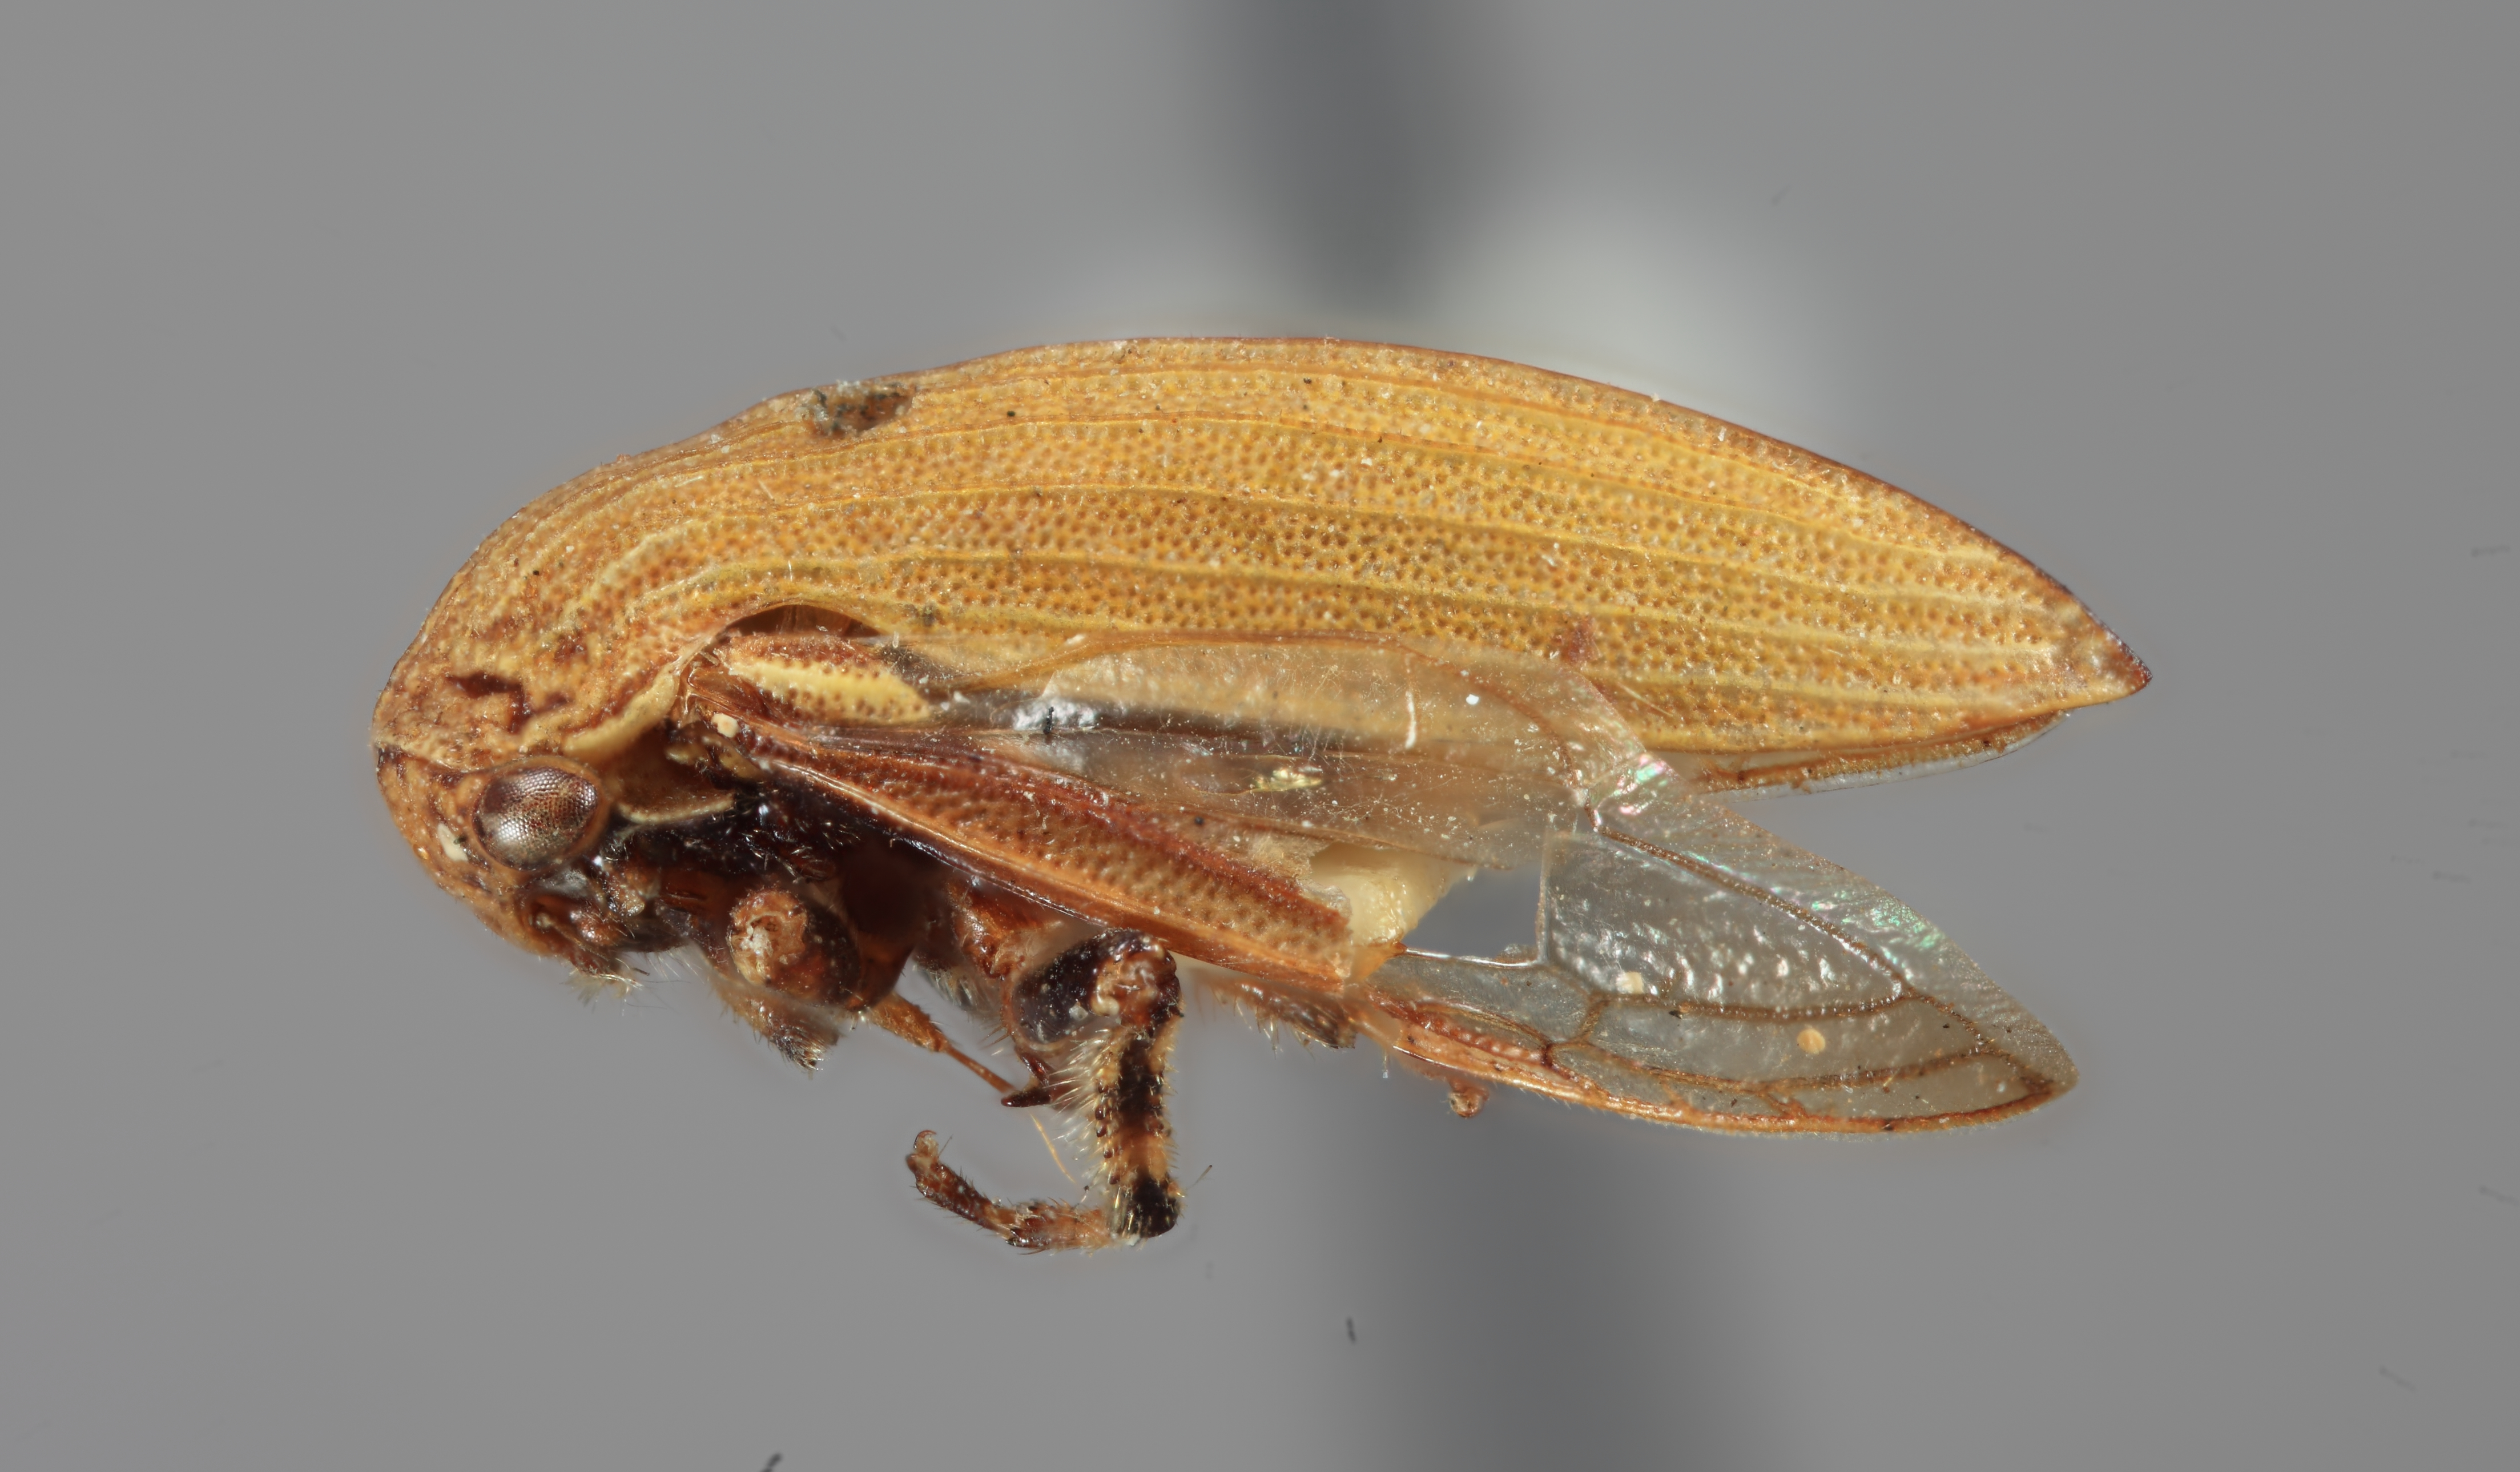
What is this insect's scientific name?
Mendicea scaphoidea
